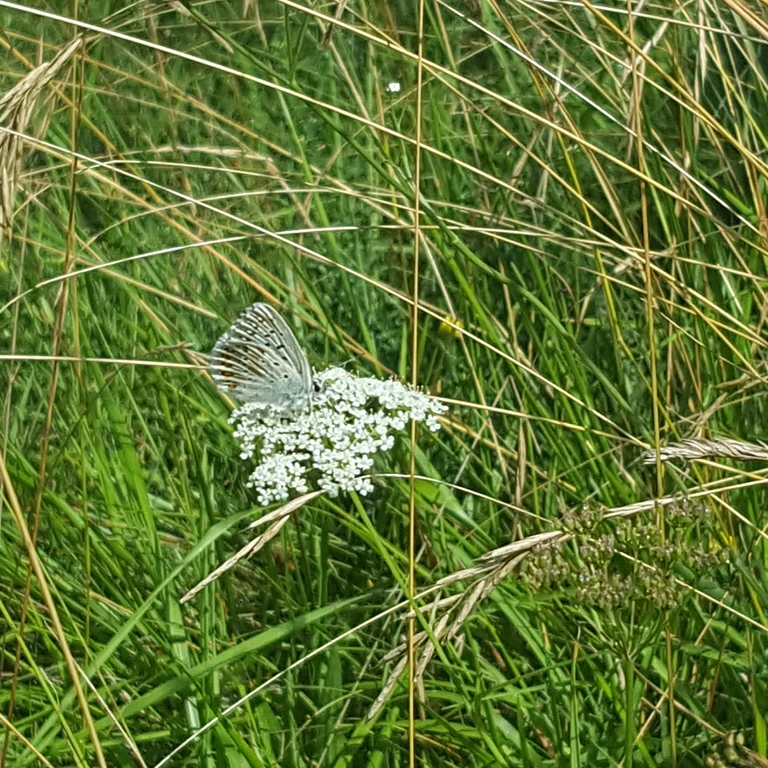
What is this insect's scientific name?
Lysandra coridon
